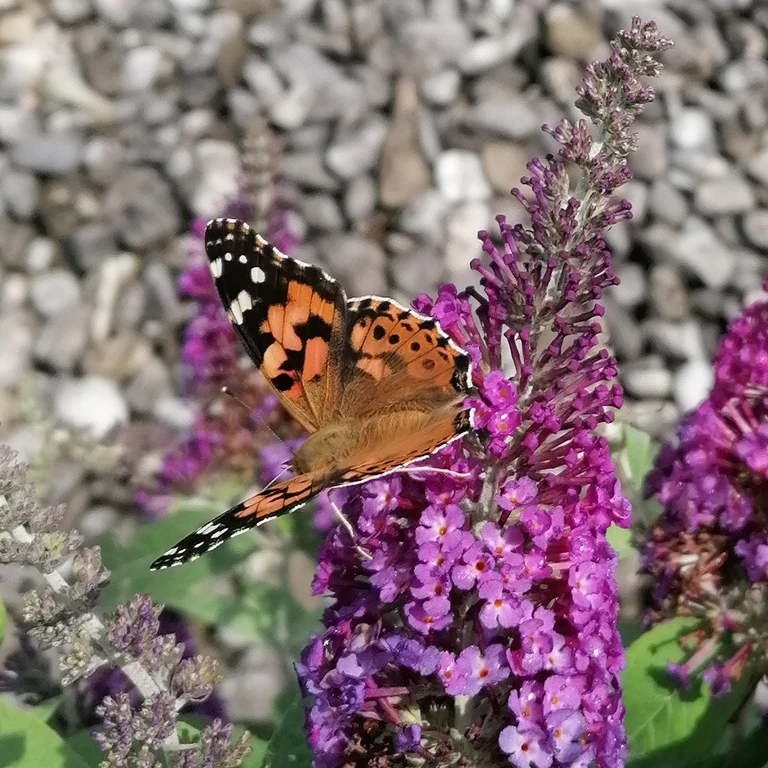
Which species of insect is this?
Vanessa cardui
